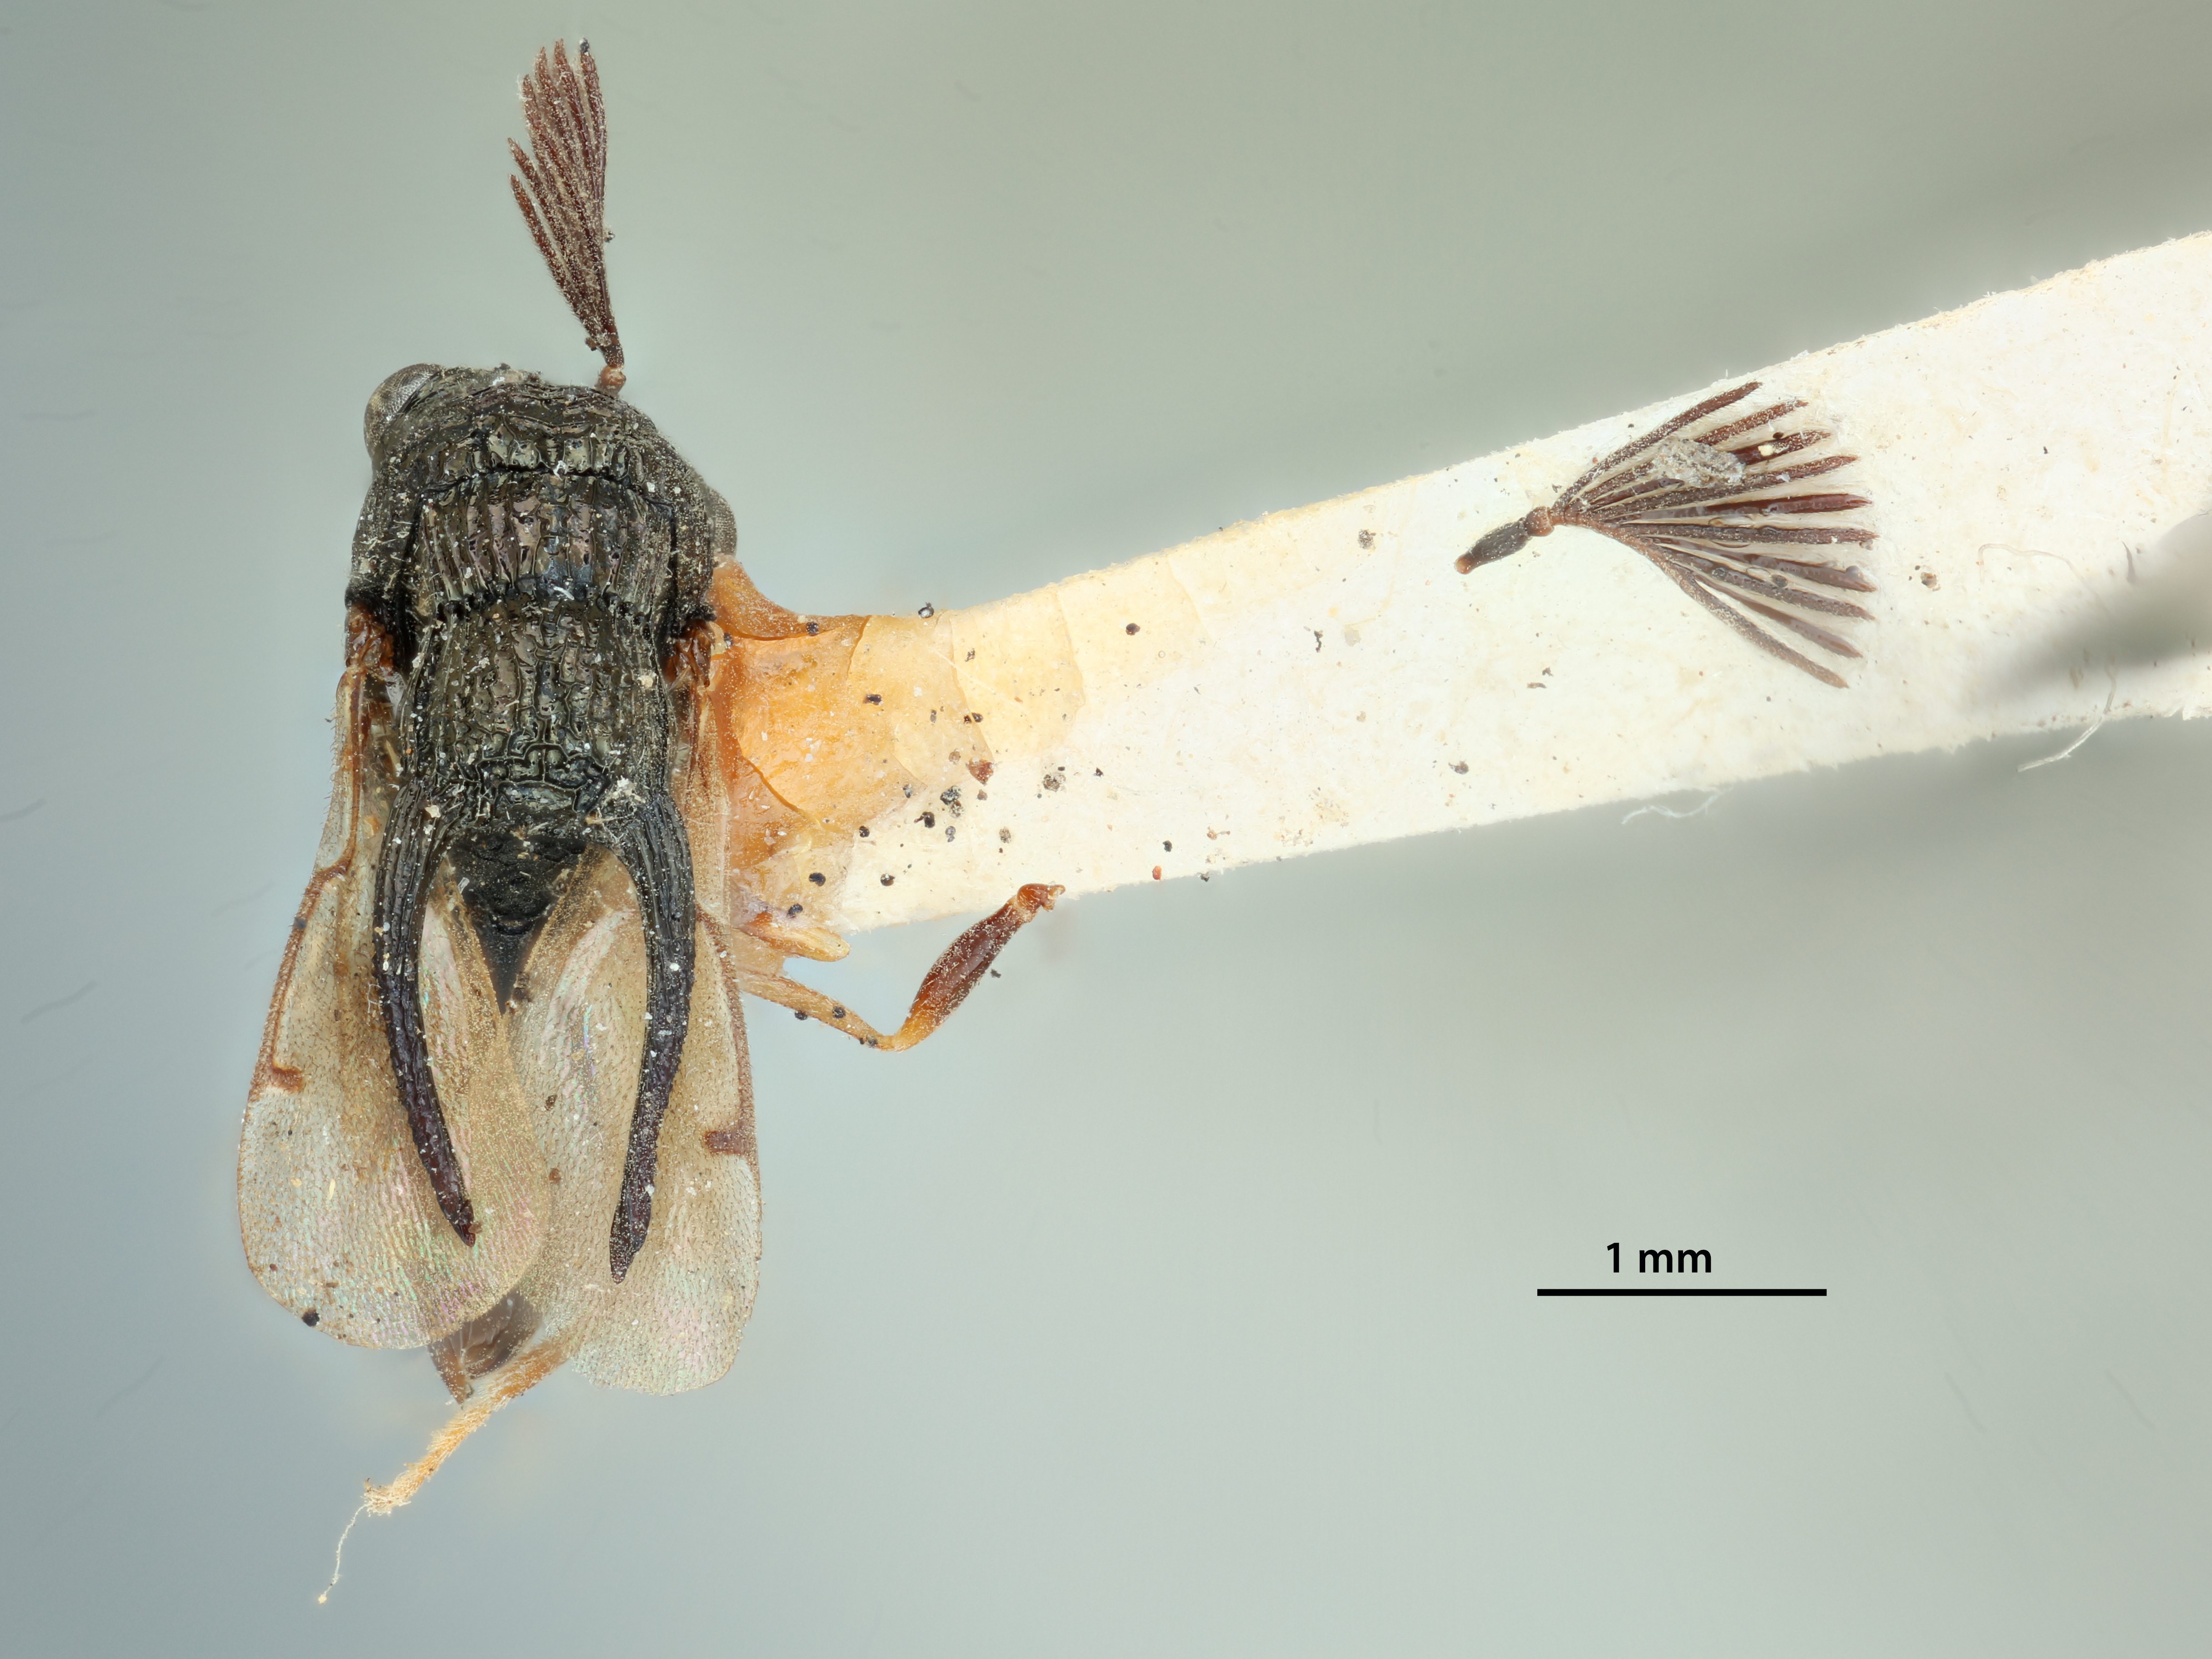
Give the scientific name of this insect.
Thoracantha floridana
